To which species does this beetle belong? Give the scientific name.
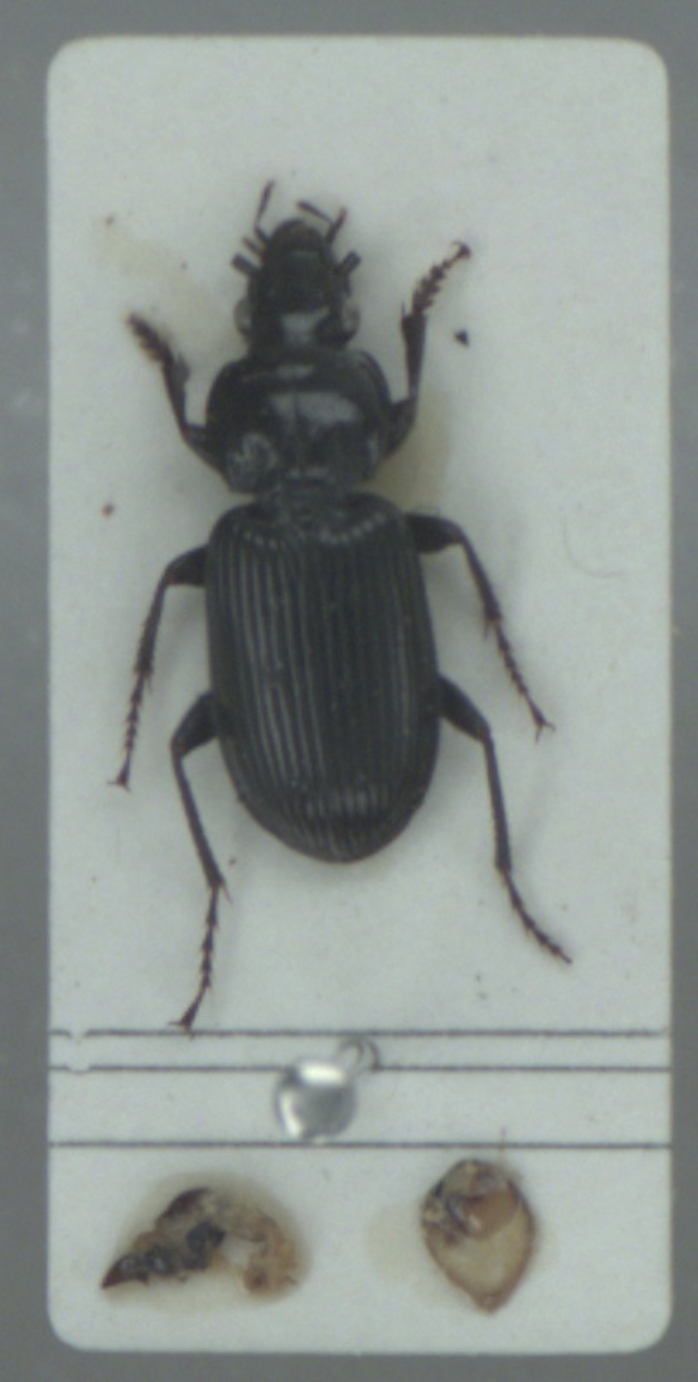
Pterostichus rhaeticus
